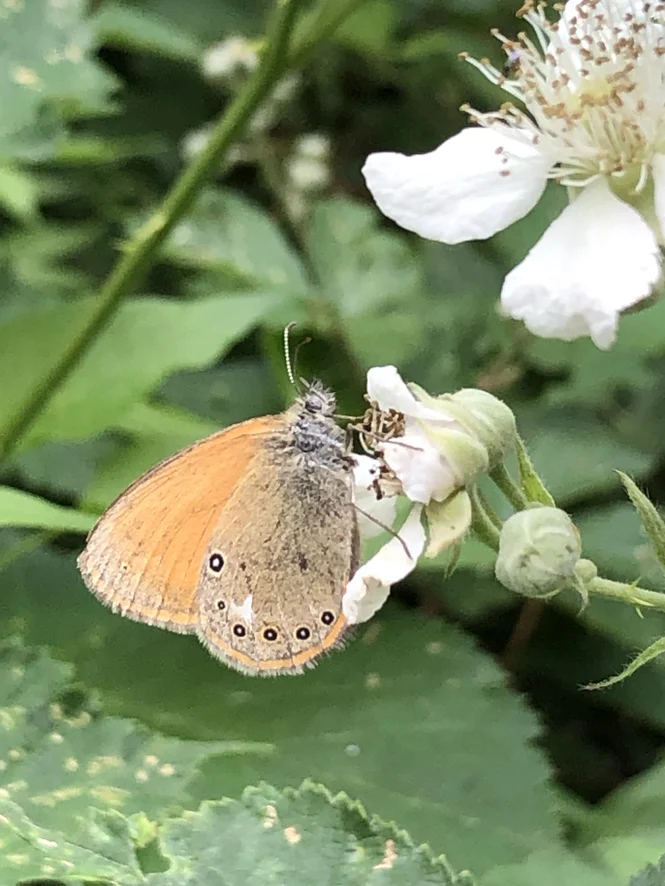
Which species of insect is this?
Coenonympha glycerion (also Coenonympha iphis)
